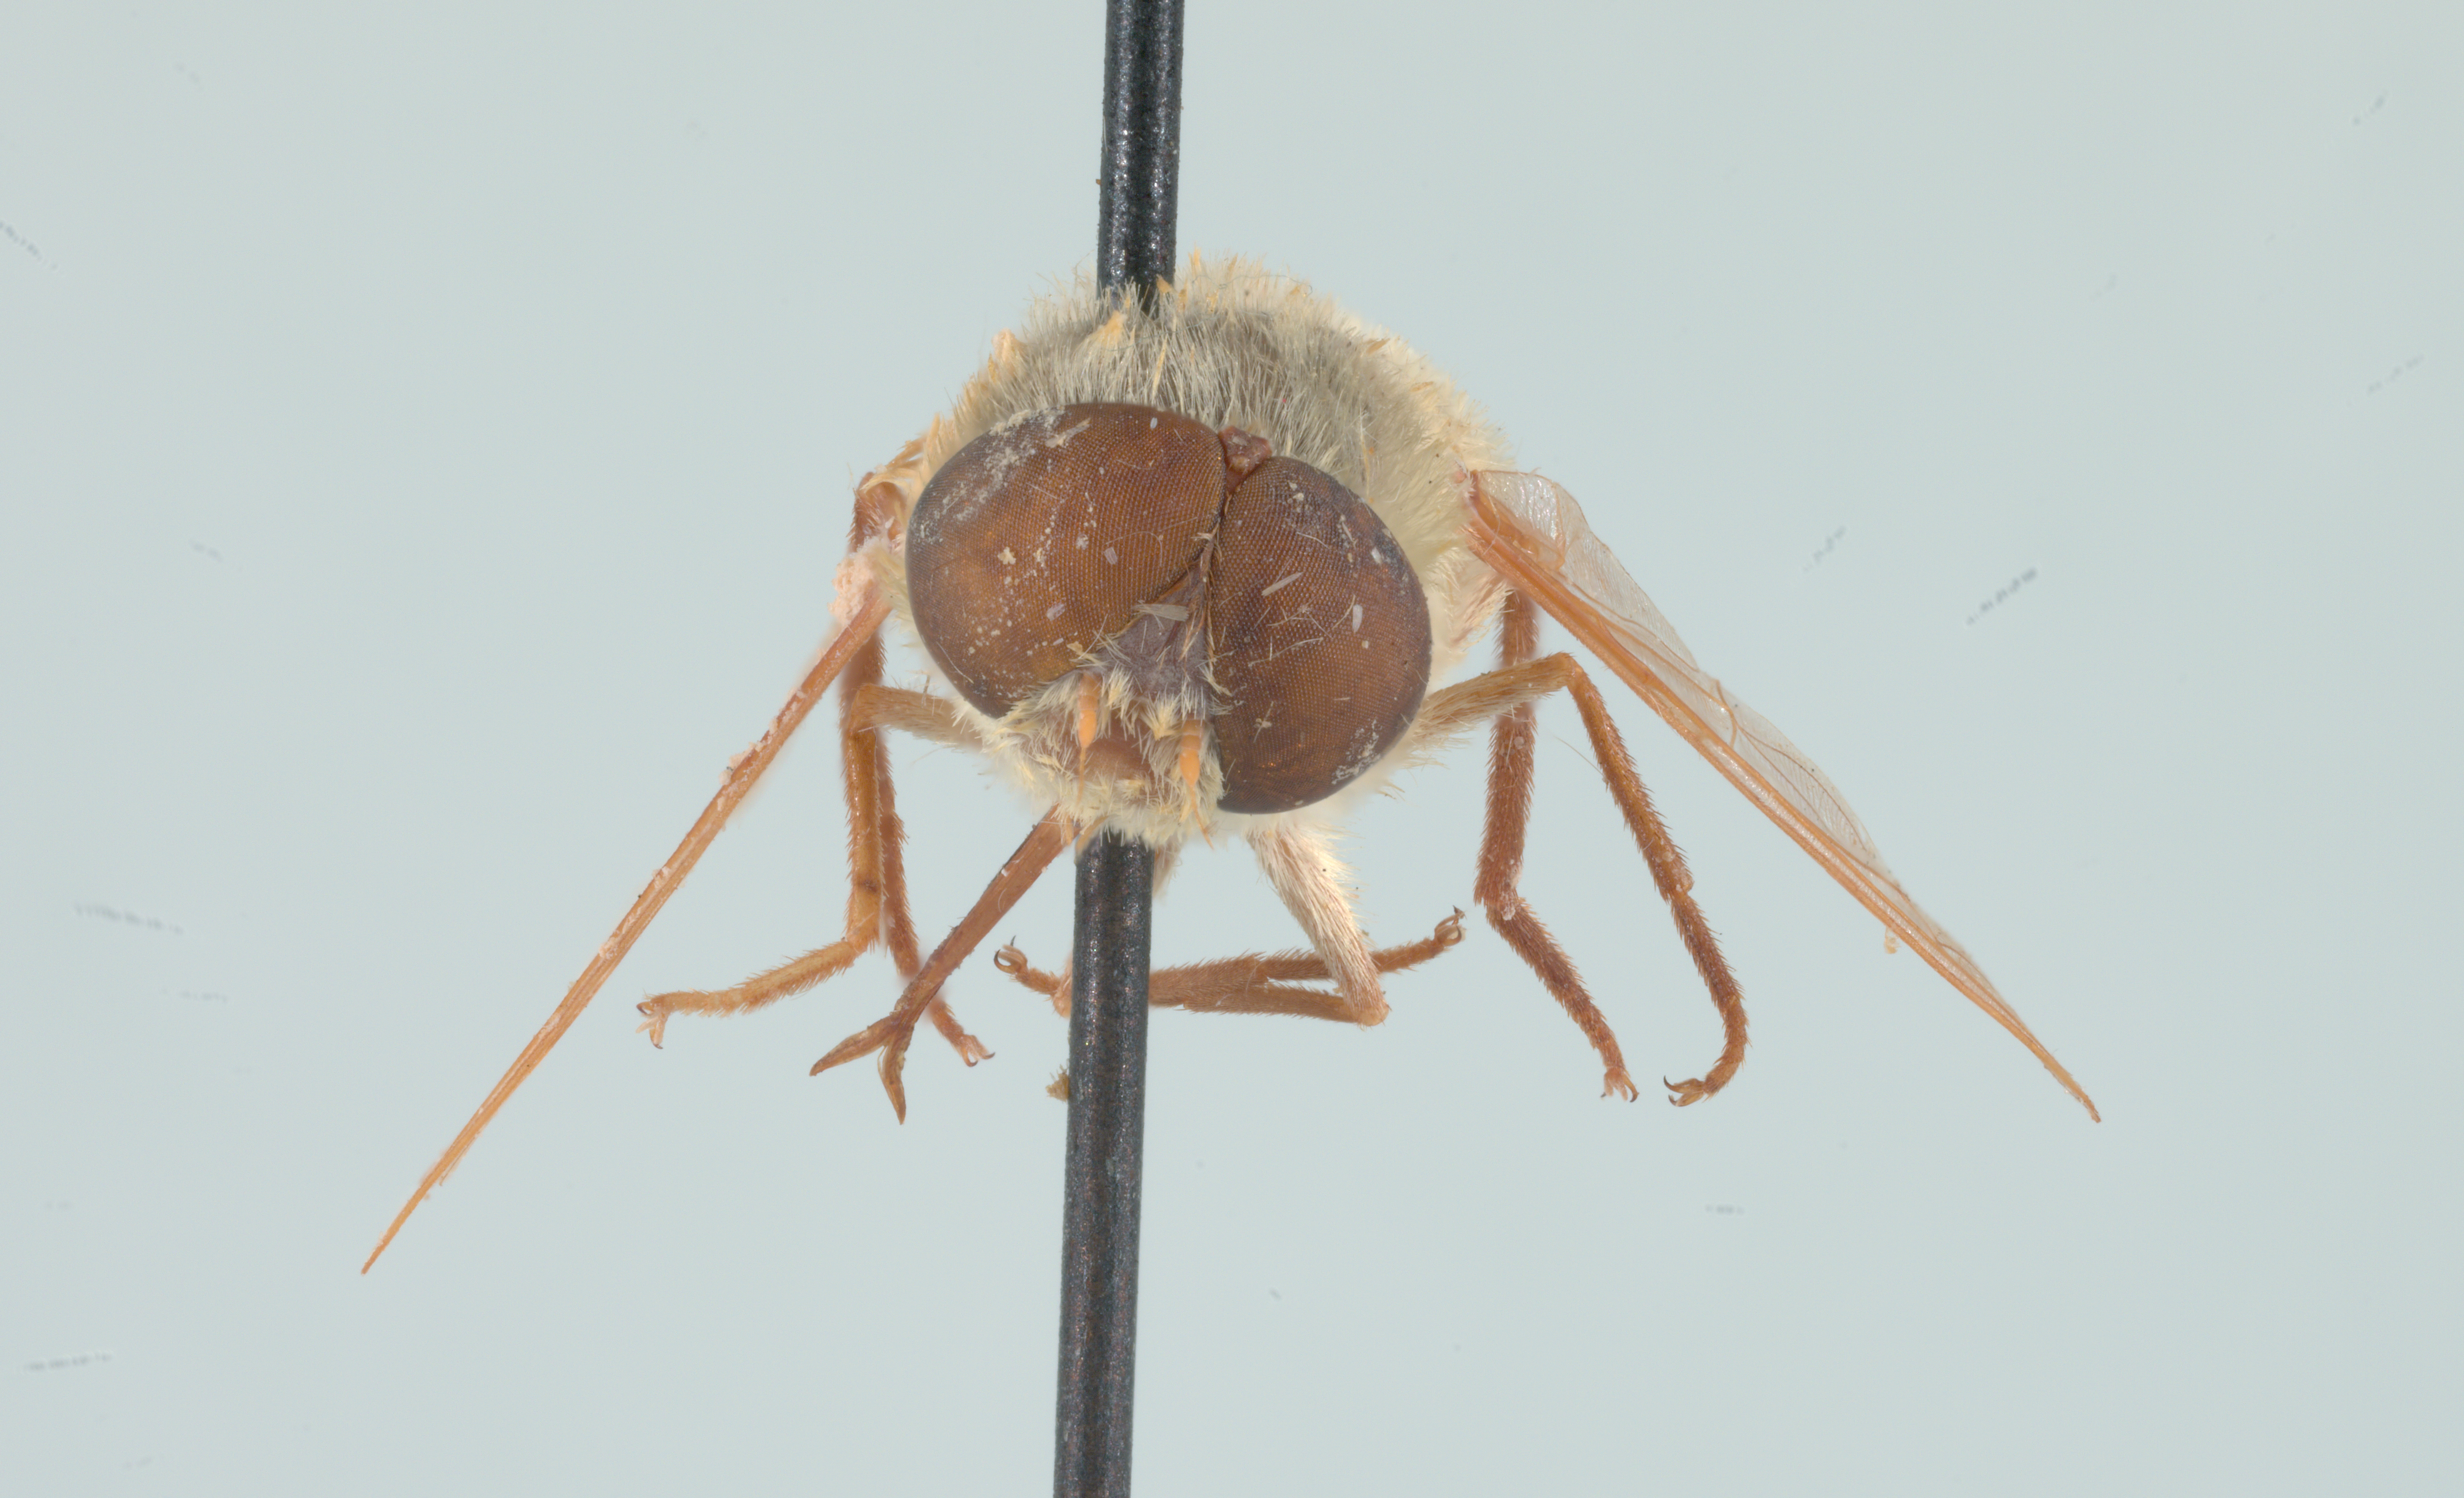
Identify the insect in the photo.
Neorhynchocephalus volaticus
